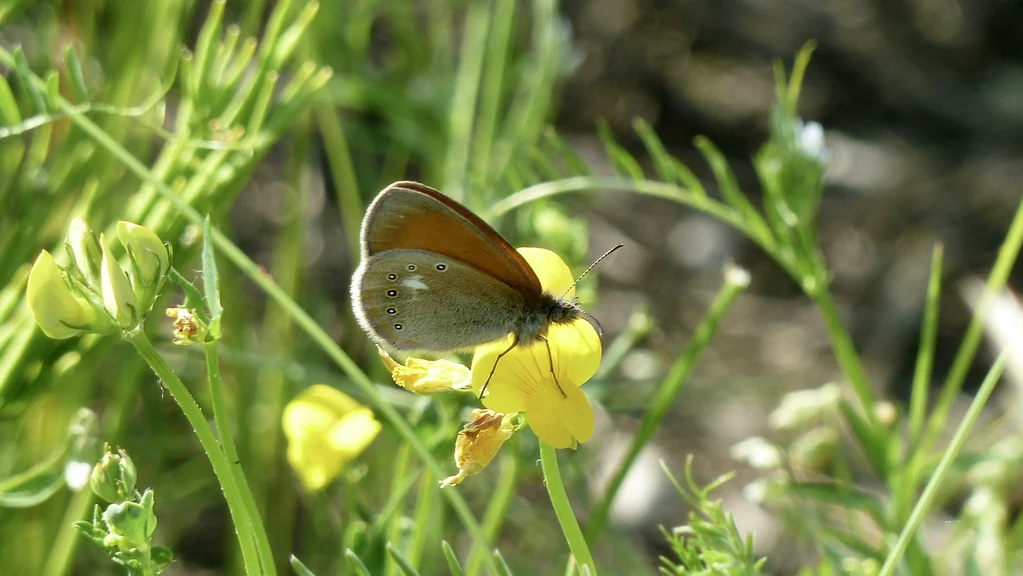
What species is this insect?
Coenonympha glycerion (also Coenonympha iphis)
